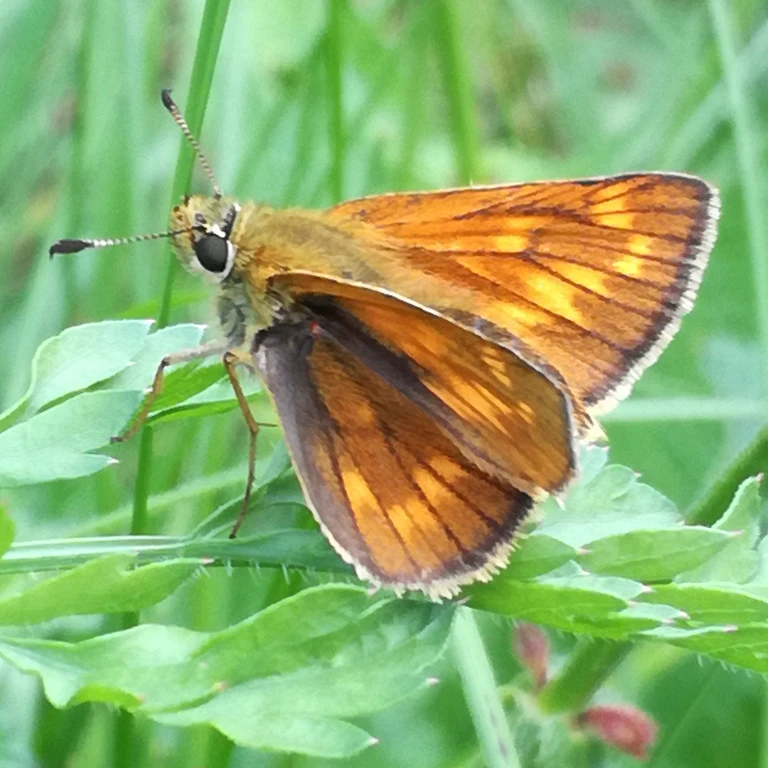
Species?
Ochlodes sylvanus (also Ochlodes venata)
